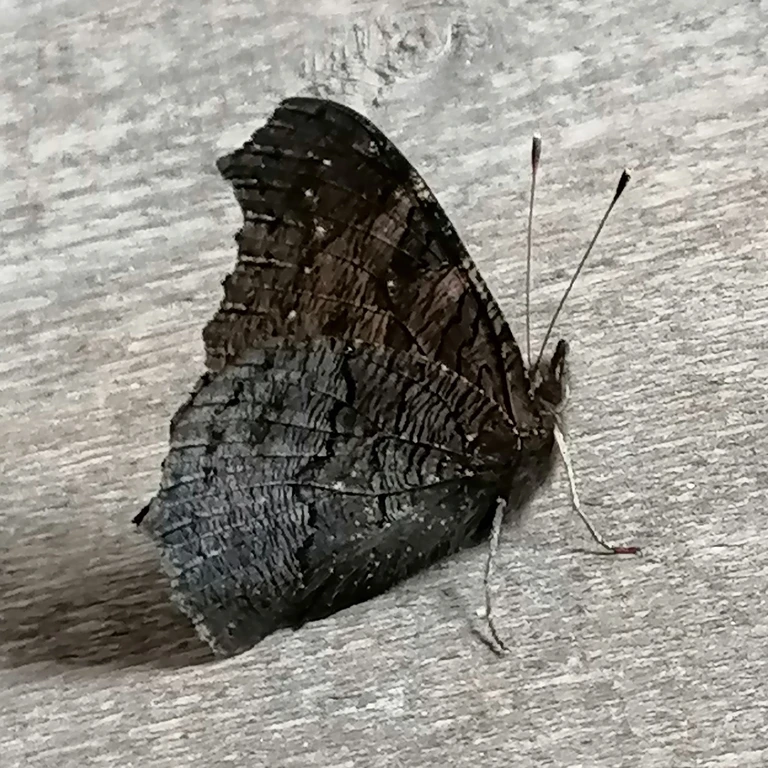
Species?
Aglais io
